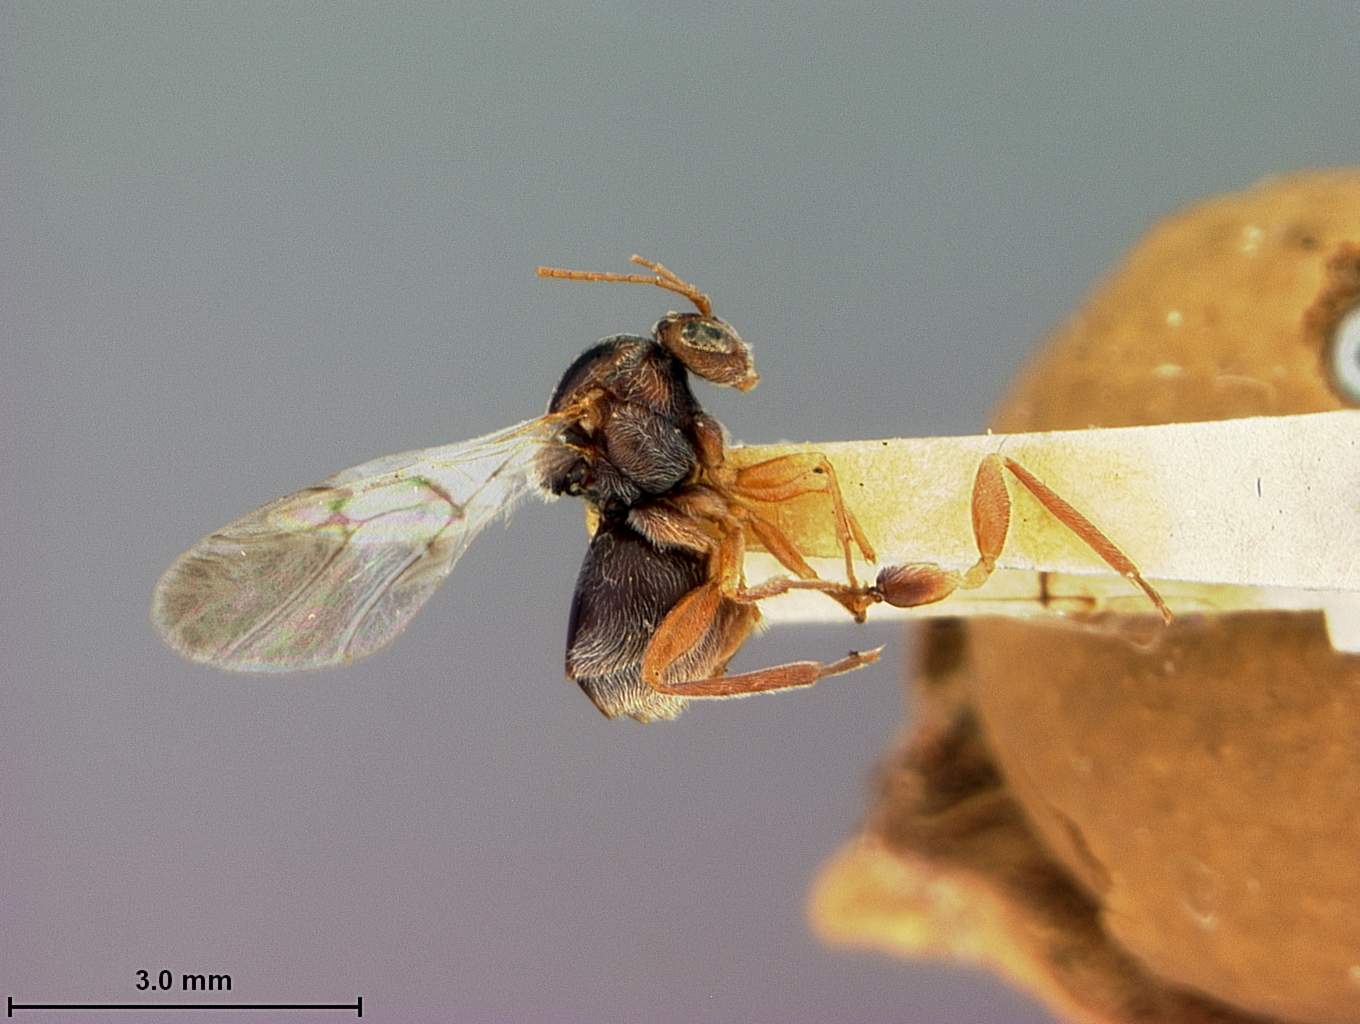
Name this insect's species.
Holcaspis arizonica
